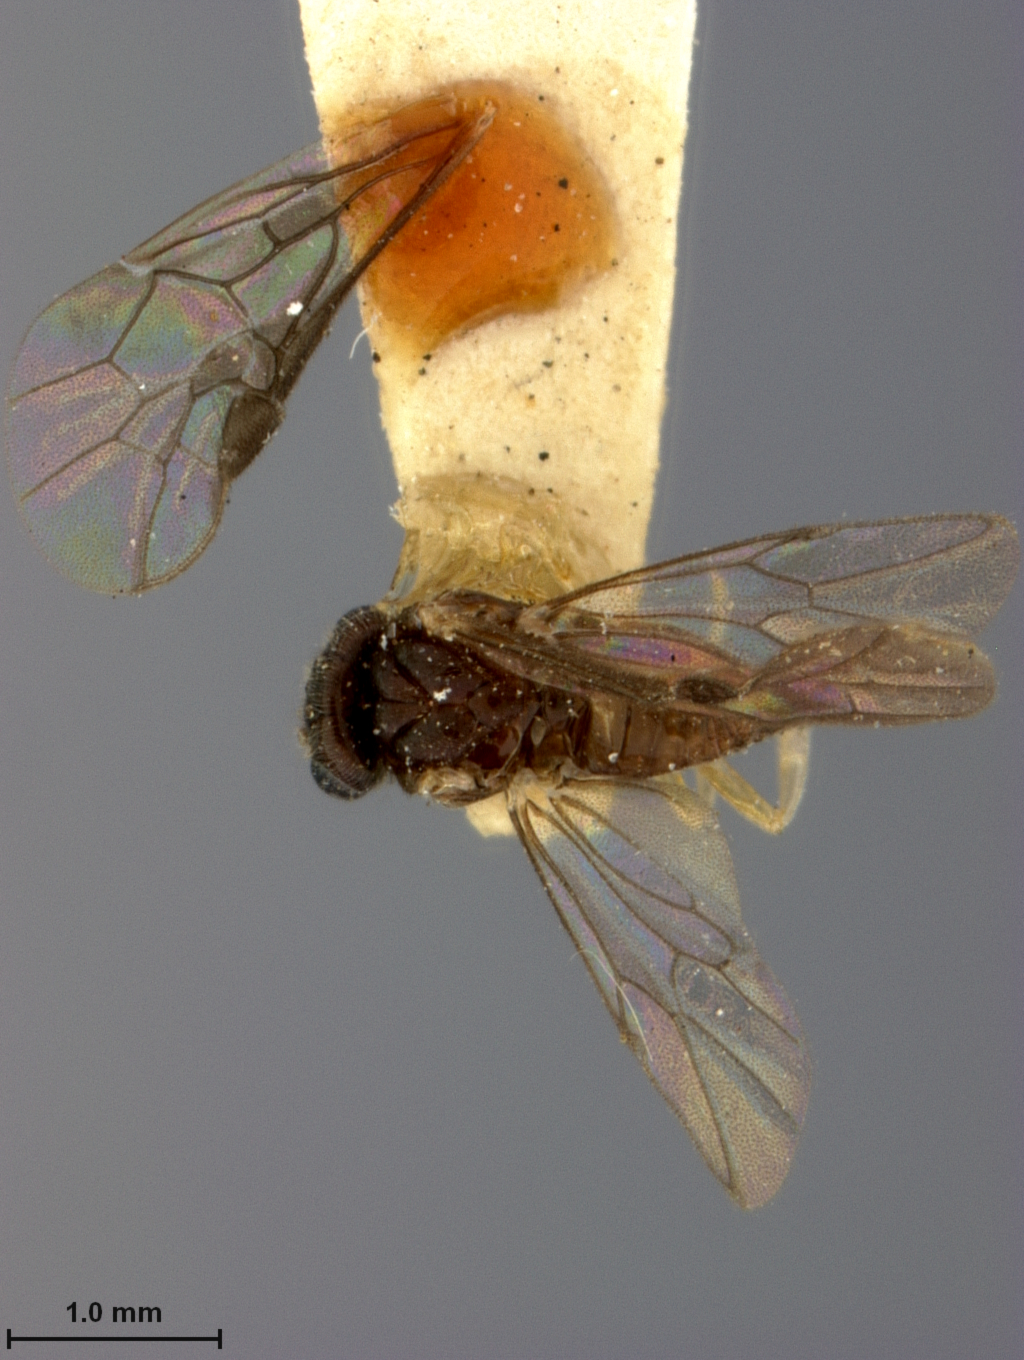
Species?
Polybates slossonae
